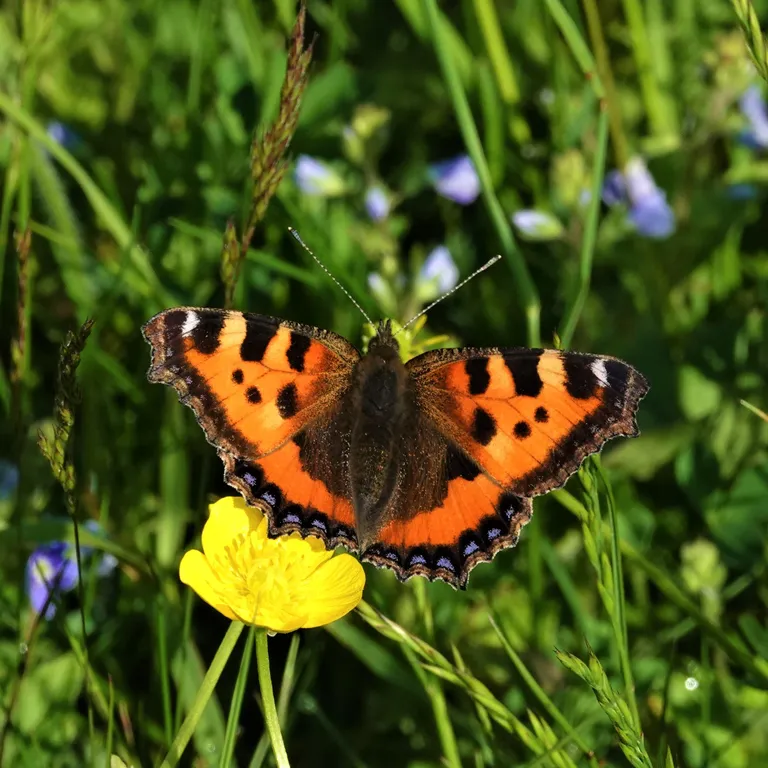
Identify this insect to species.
Aglais urticae
